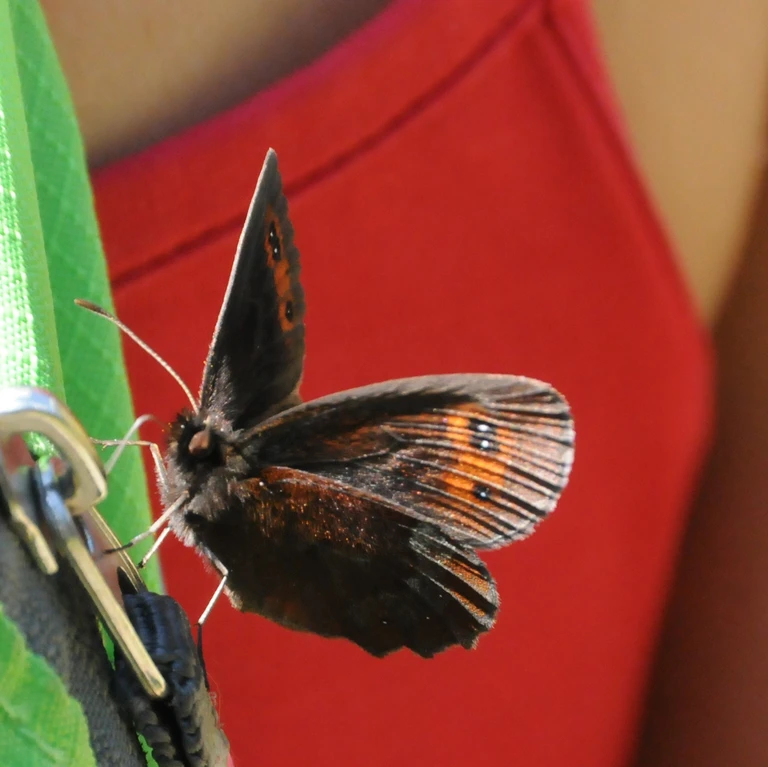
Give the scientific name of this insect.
Erebia aethiops
